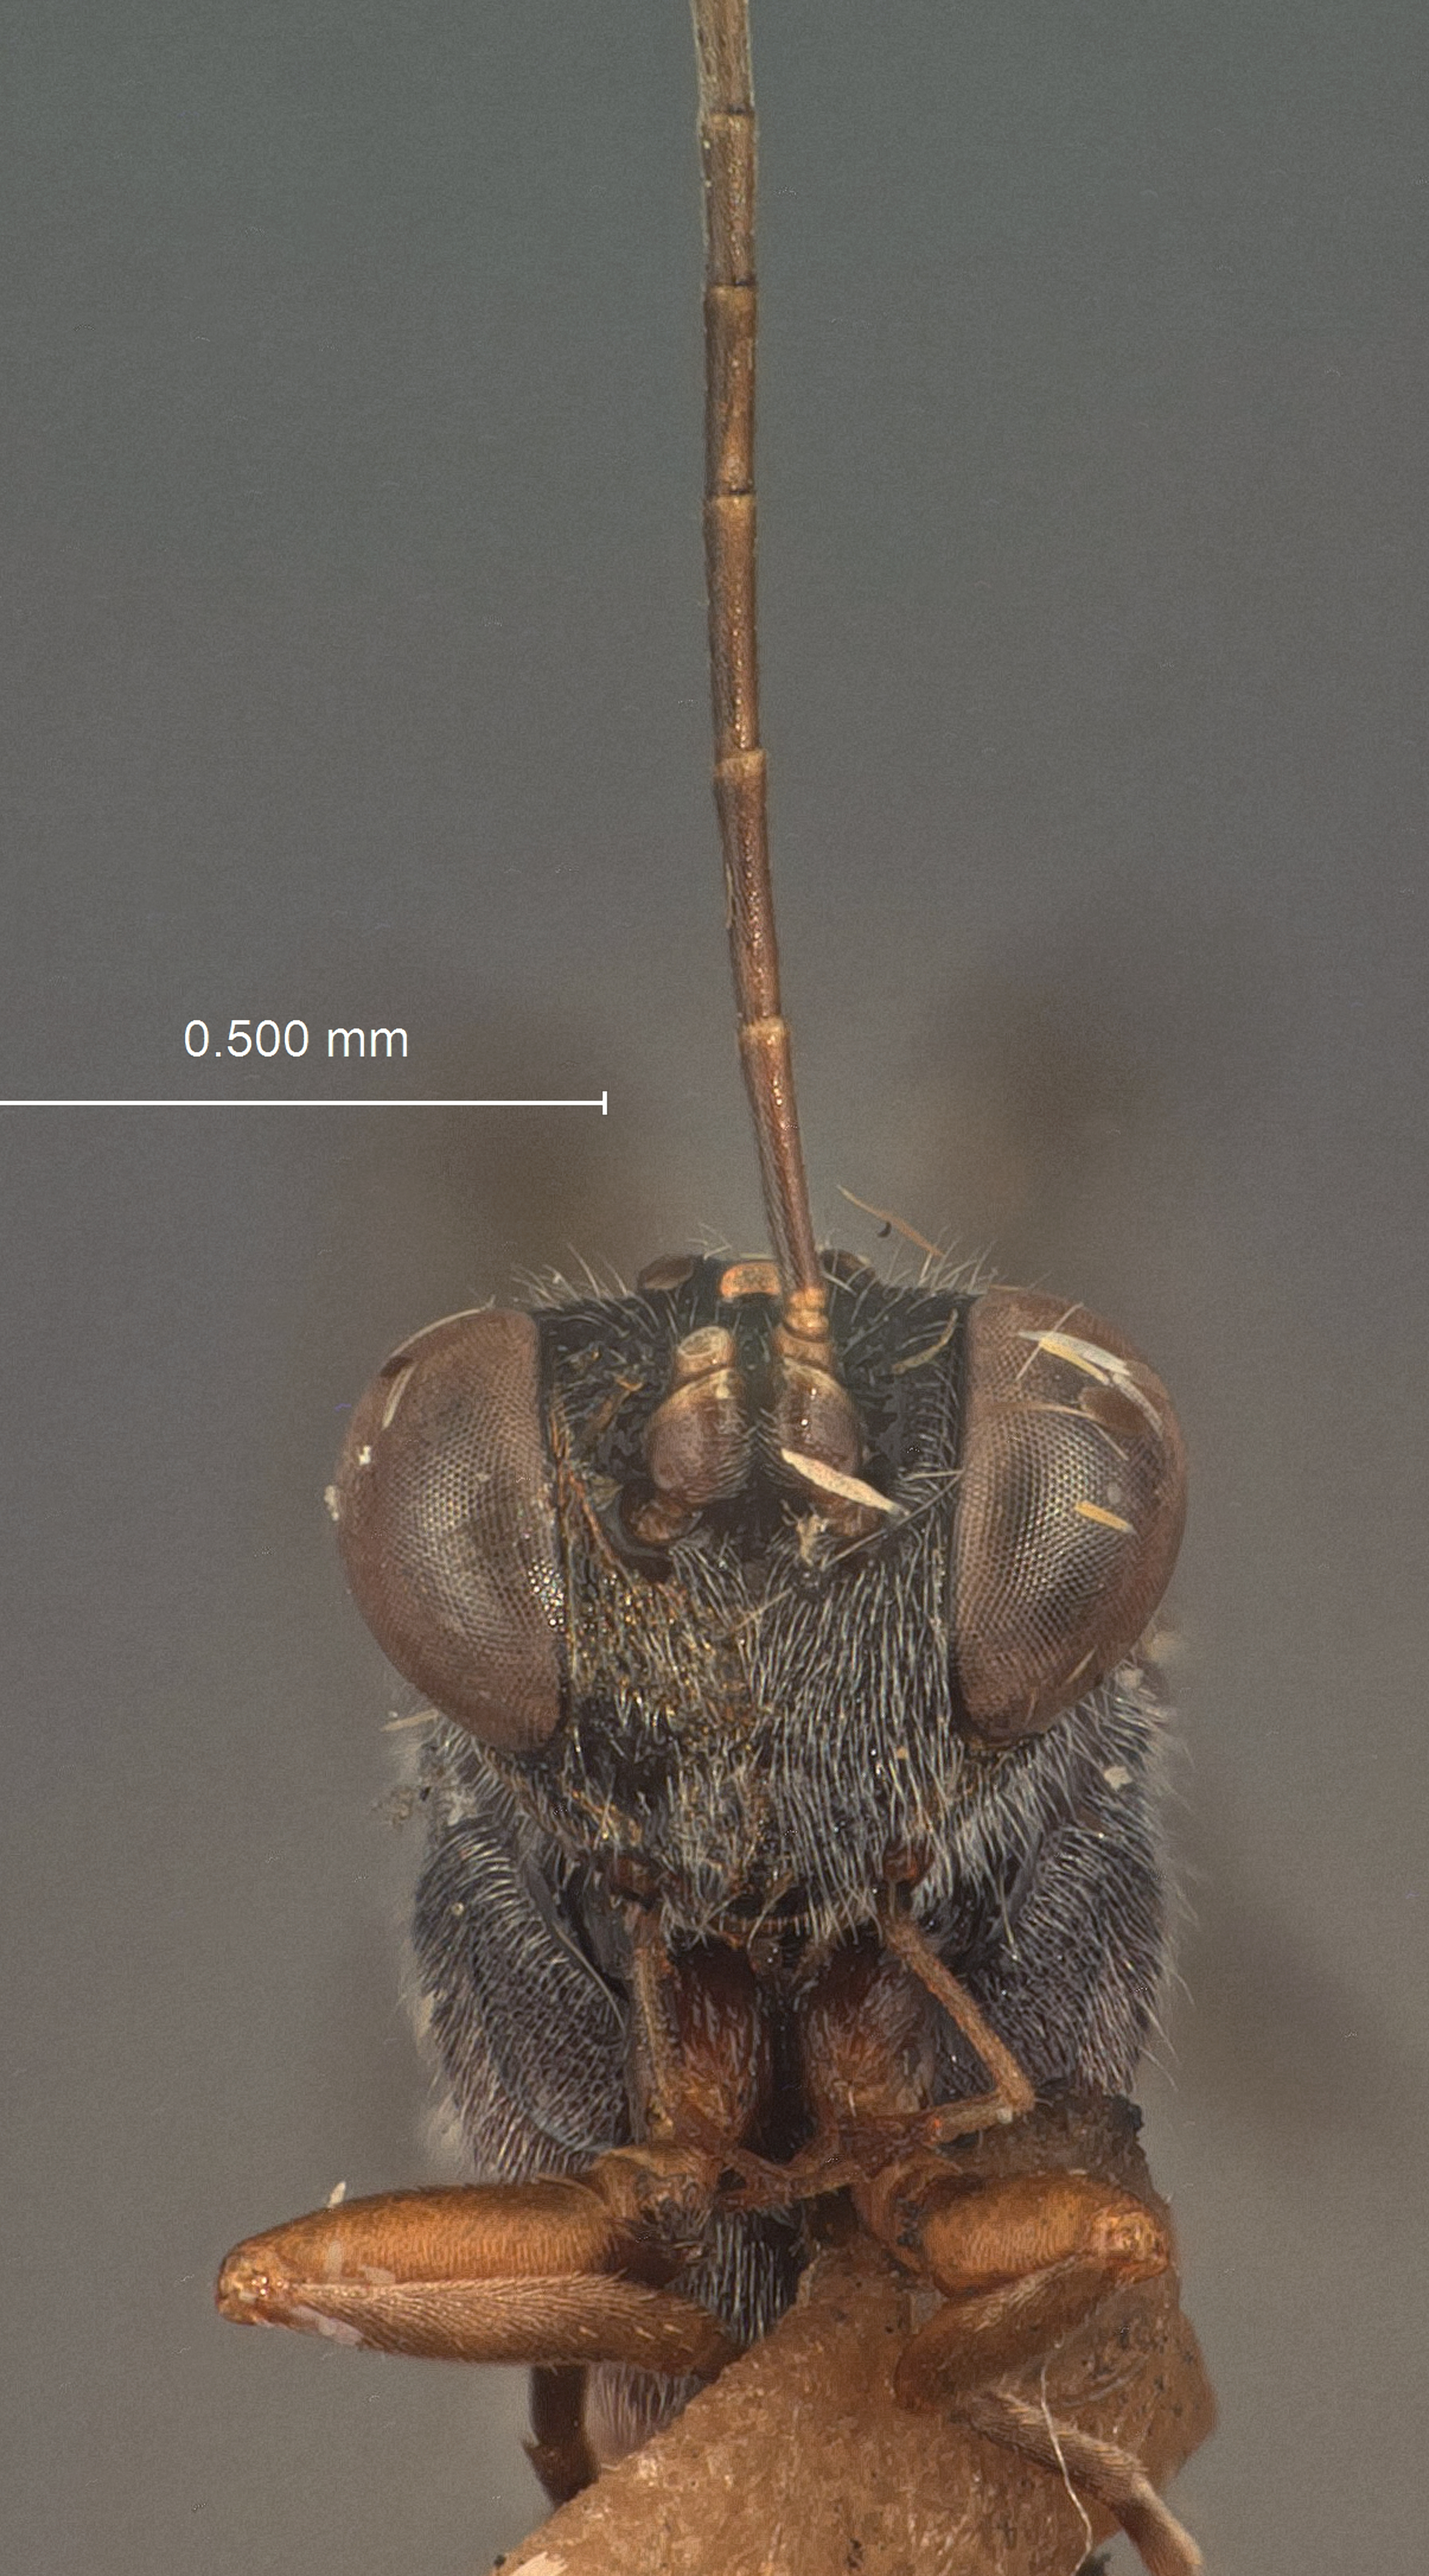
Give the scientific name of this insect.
Syrites persimilis
